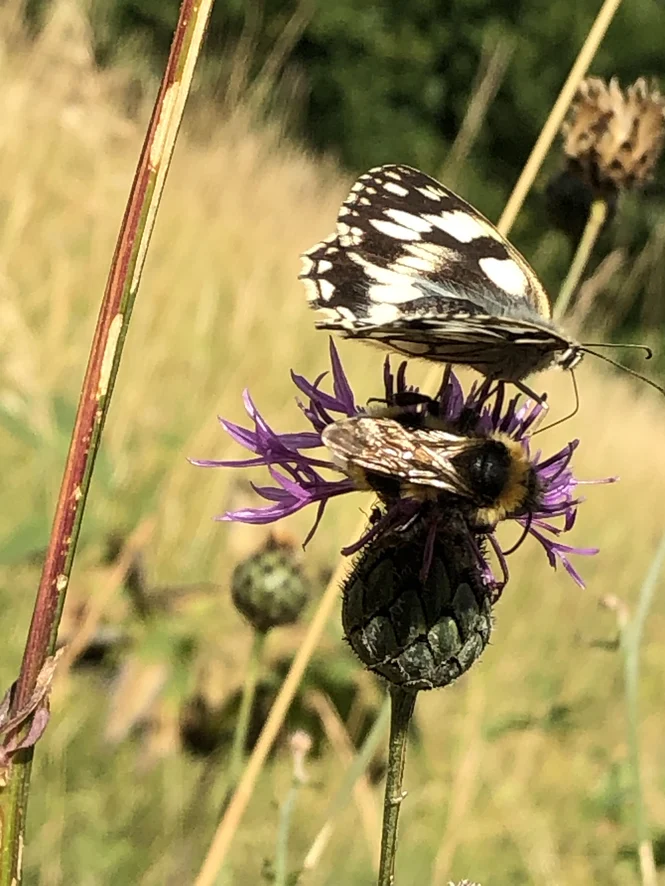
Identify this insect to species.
Melanargia galathea
